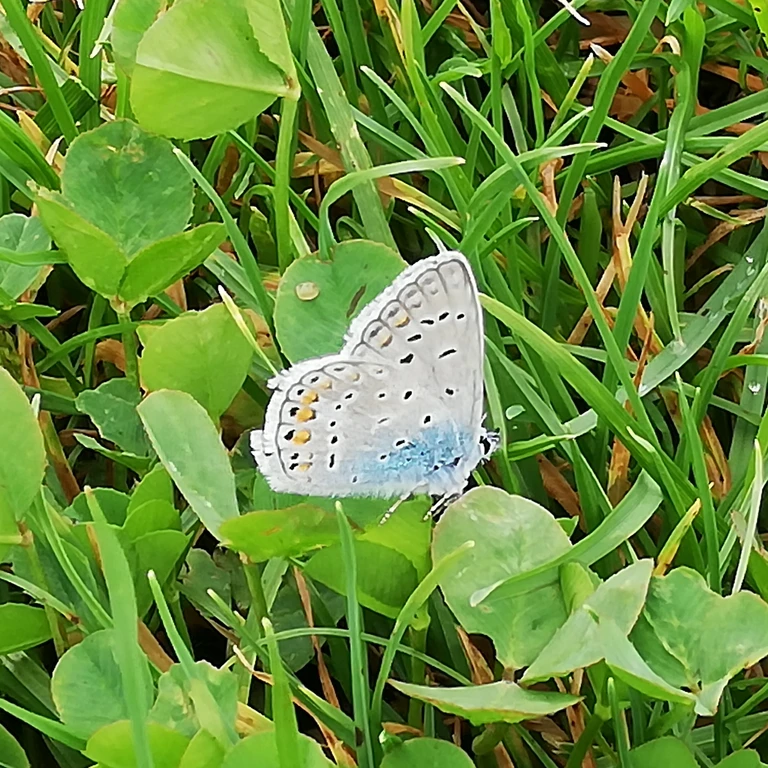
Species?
Polyommatus icarus
